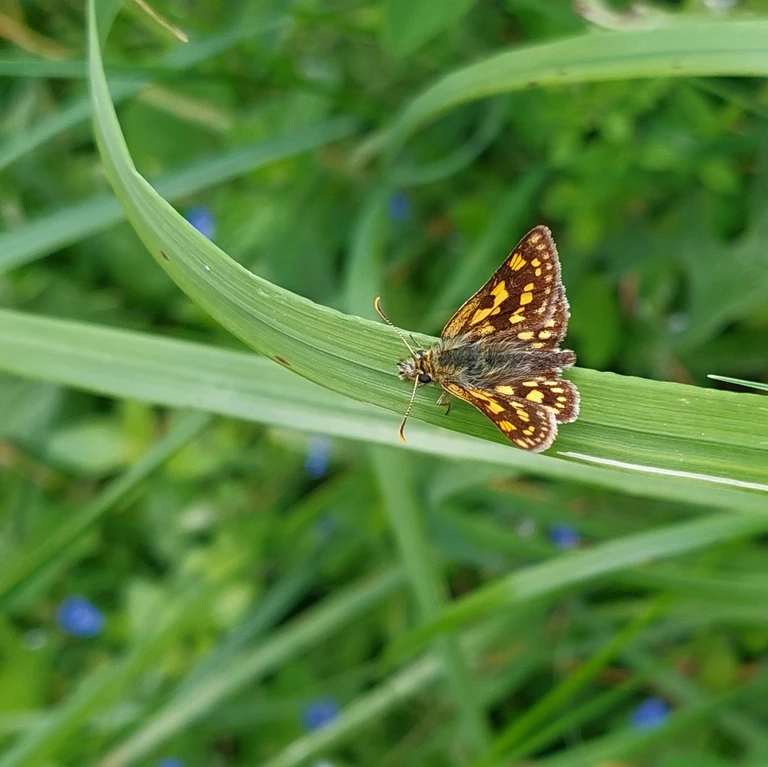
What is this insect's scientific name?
Carterocephalus palaemon
